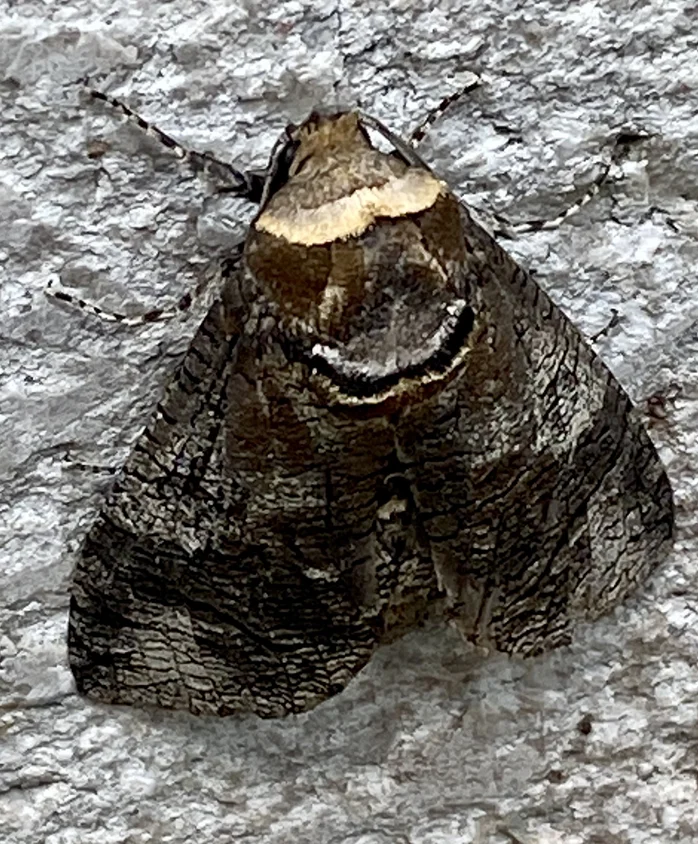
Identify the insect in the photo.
Cossus cossus
